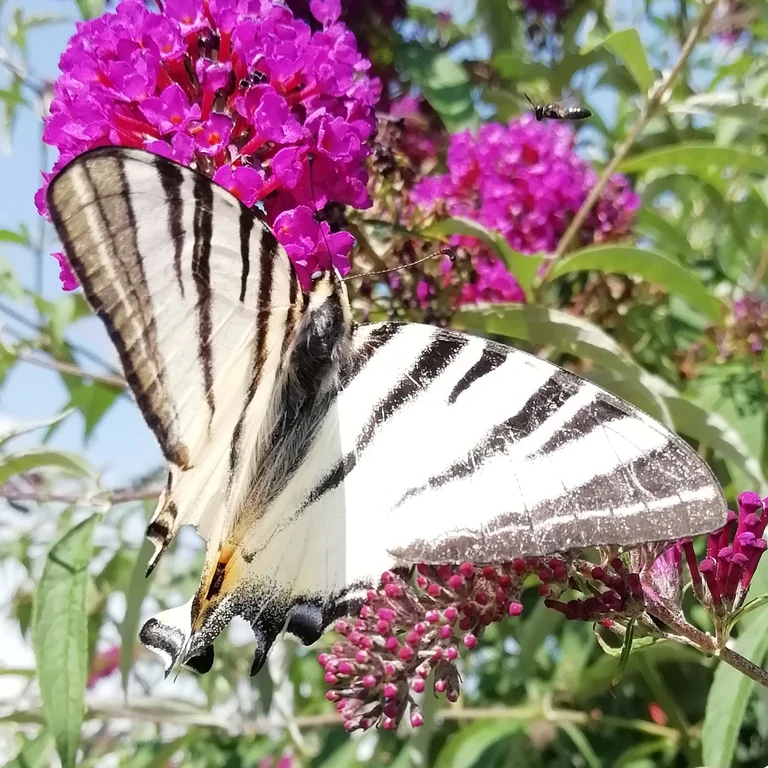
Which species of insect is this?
Iphiclides podalirius
